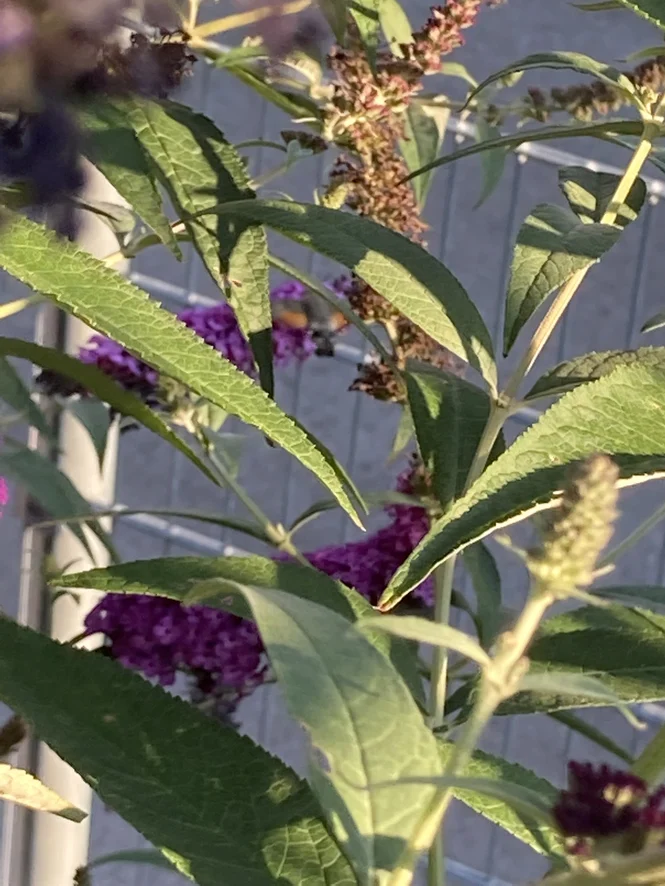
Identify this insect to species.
Macroglossum stellatarum
